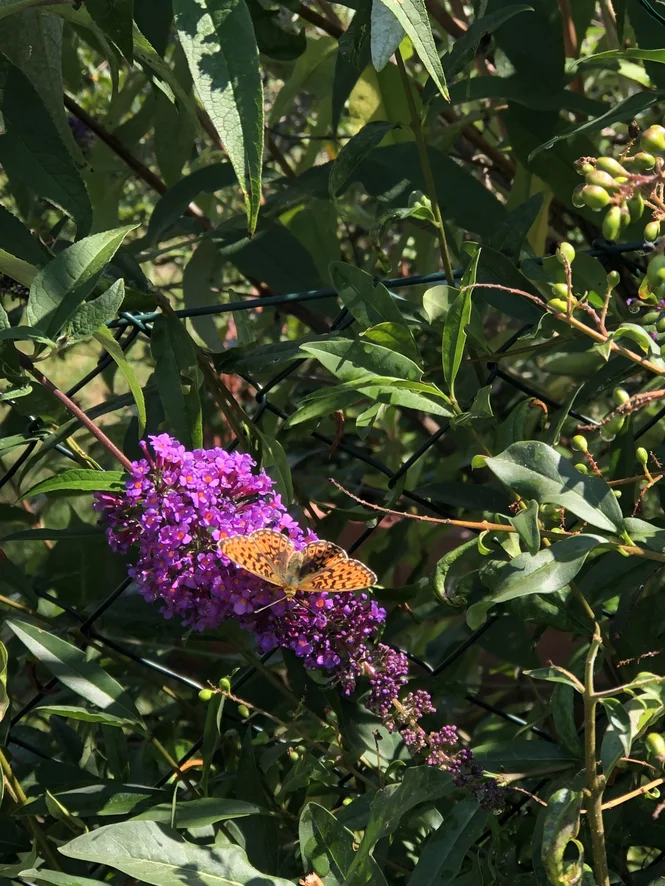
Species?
Boloria euphrosyne (also Clossiana euphrosyne)
